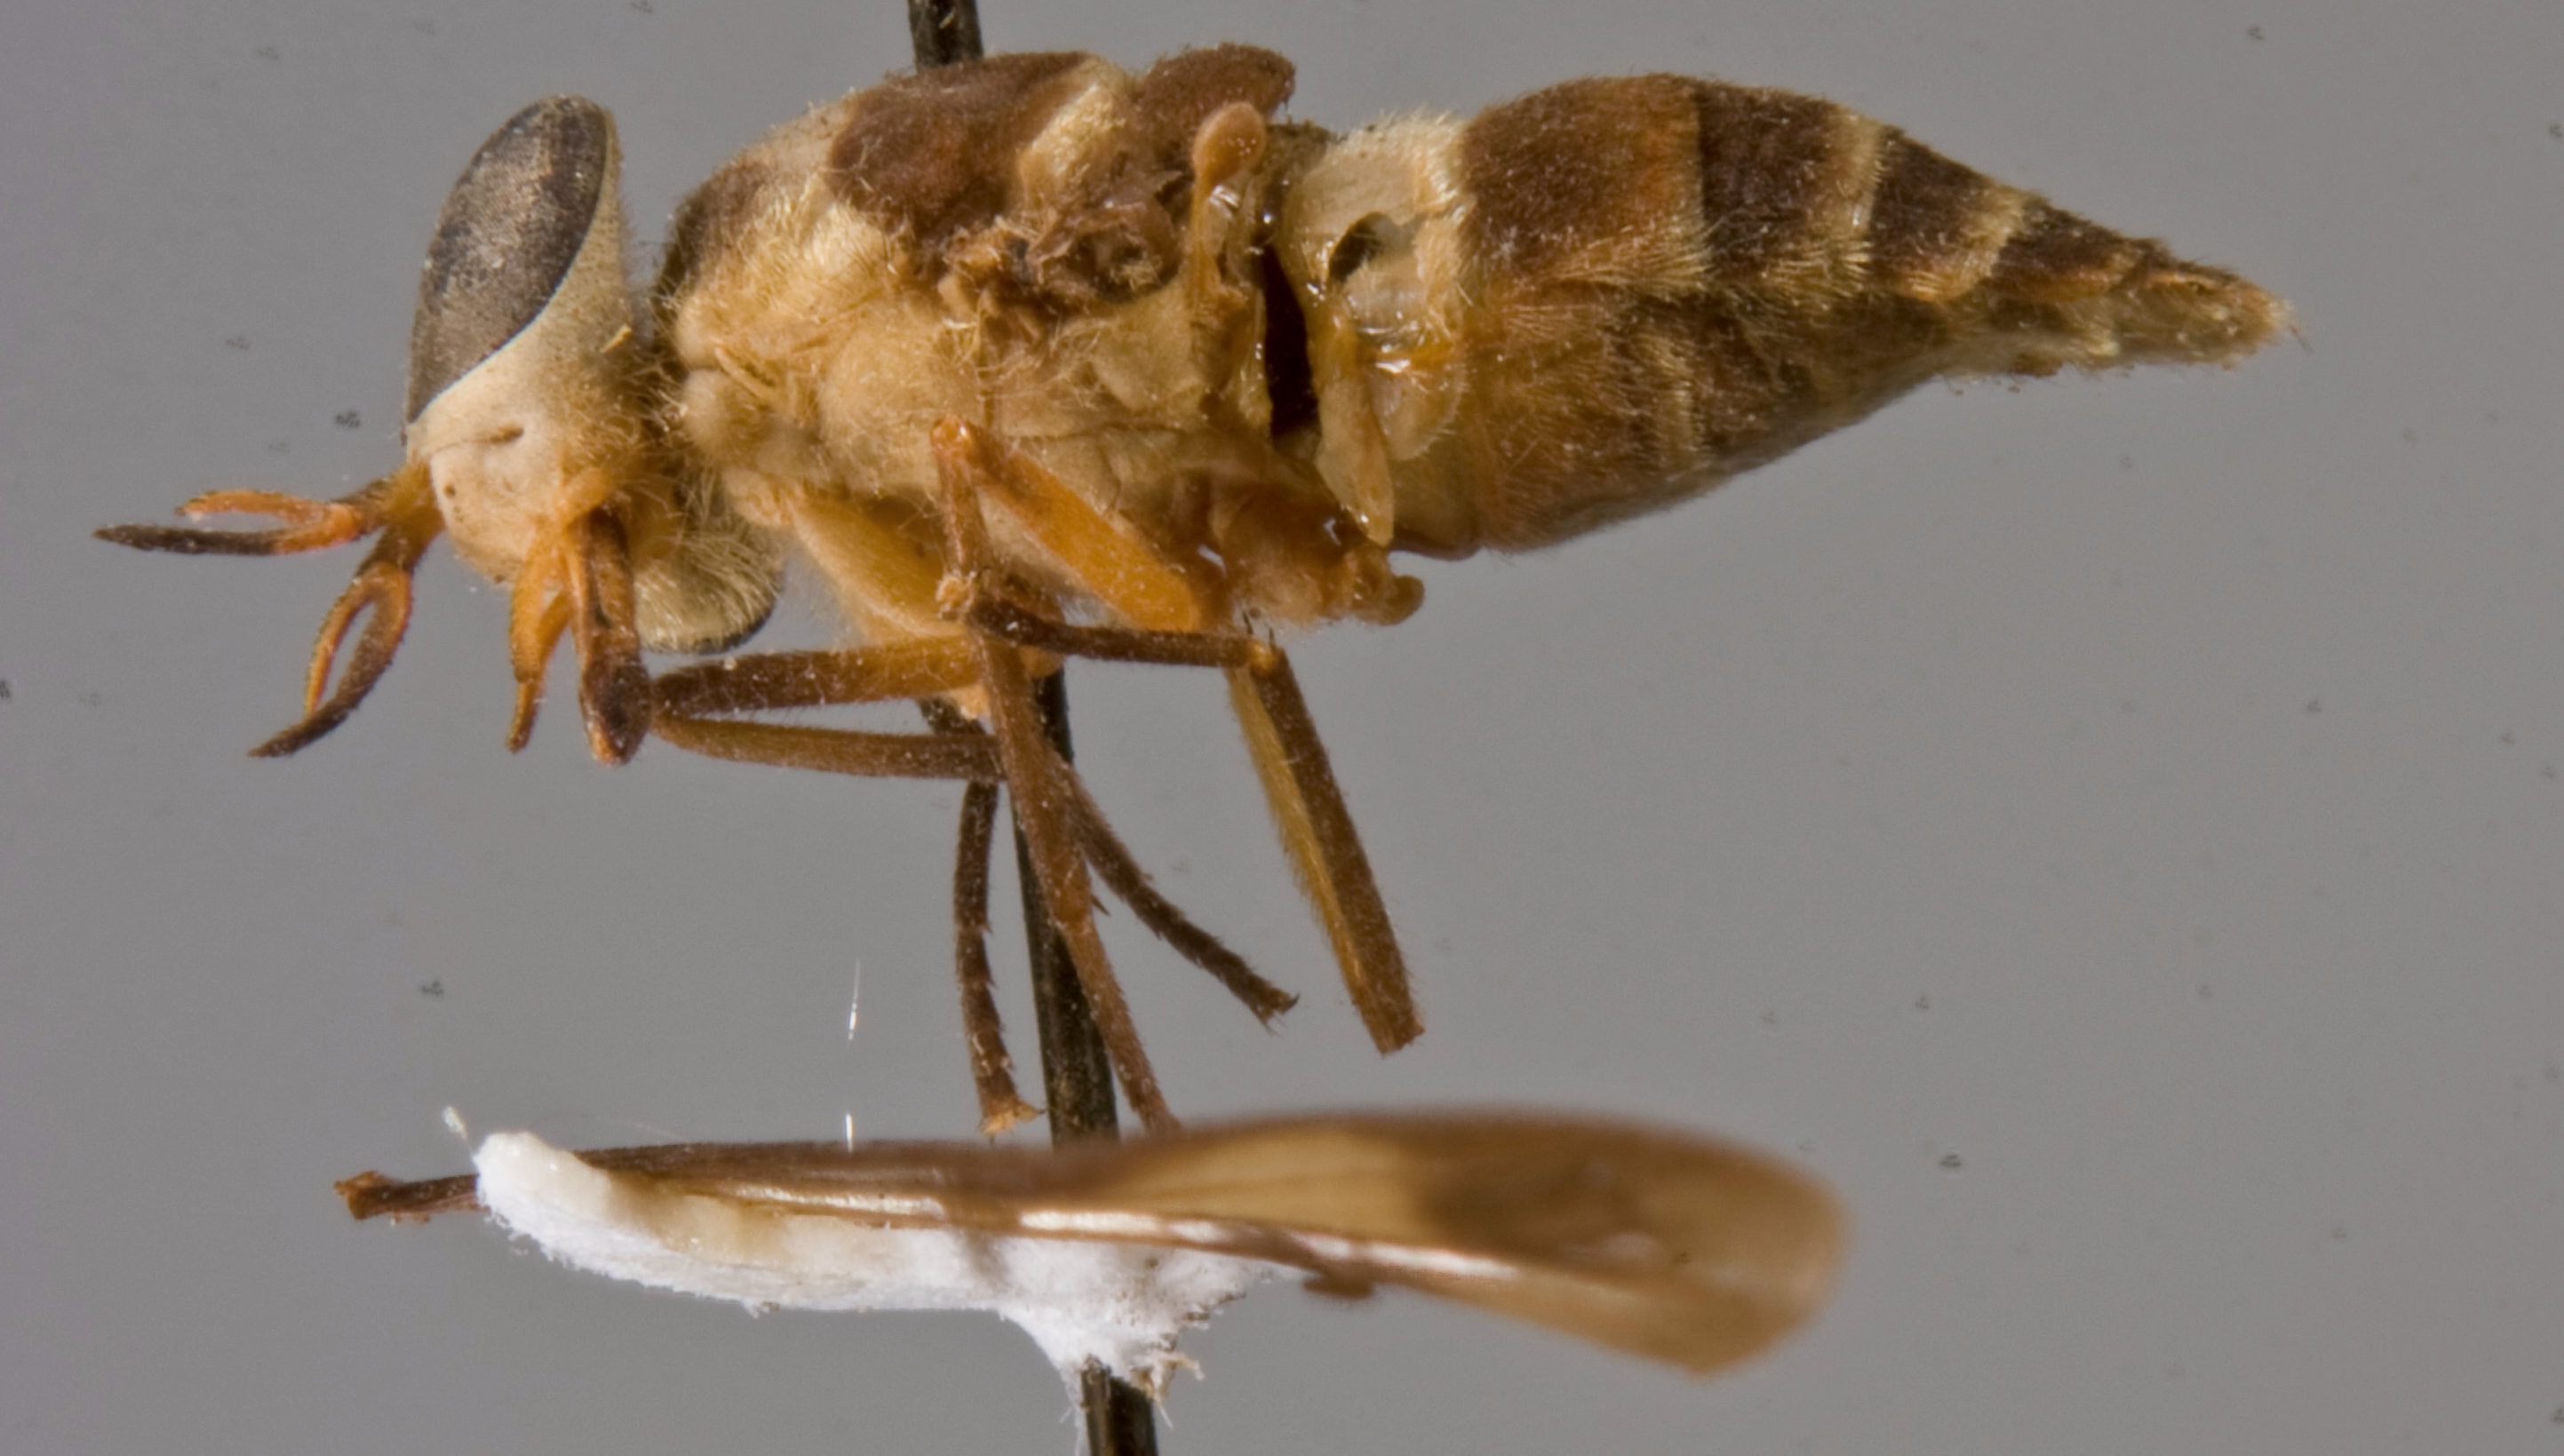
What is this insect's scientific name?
Dichelacera analis (also Dichelacera fasciata)
